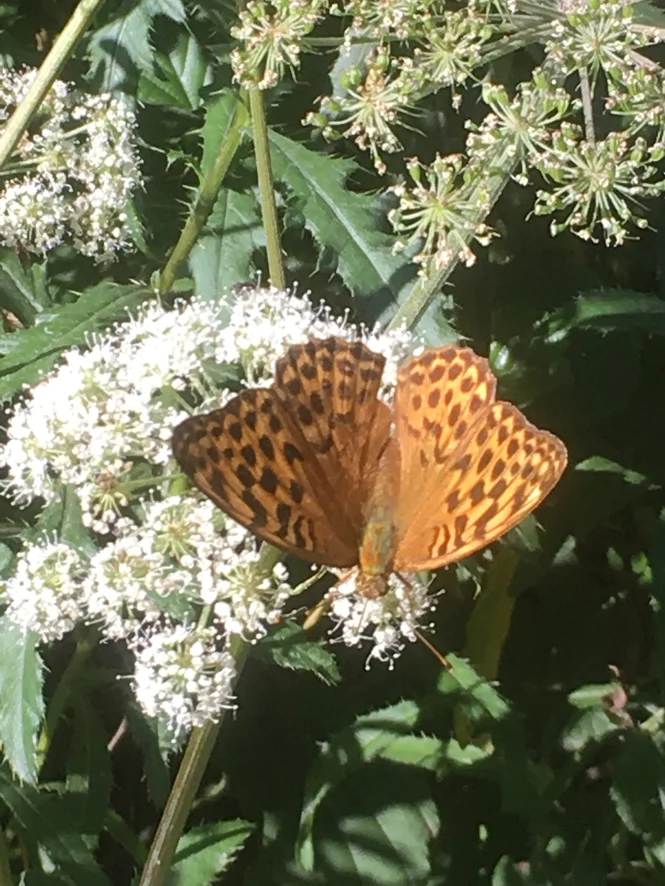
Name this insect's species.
Argynnis paphia
